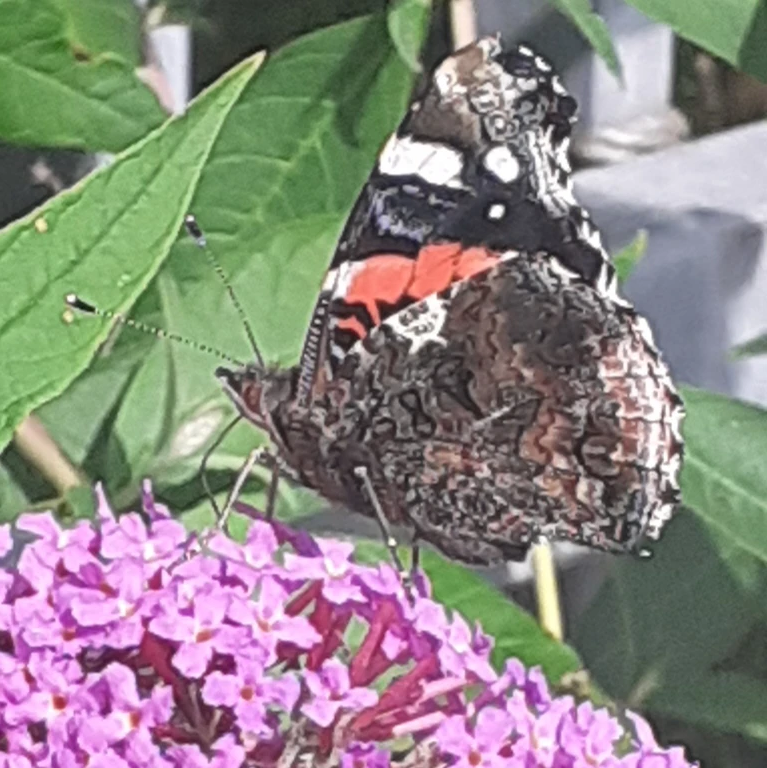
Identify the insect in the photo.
Vanessa atalanta
